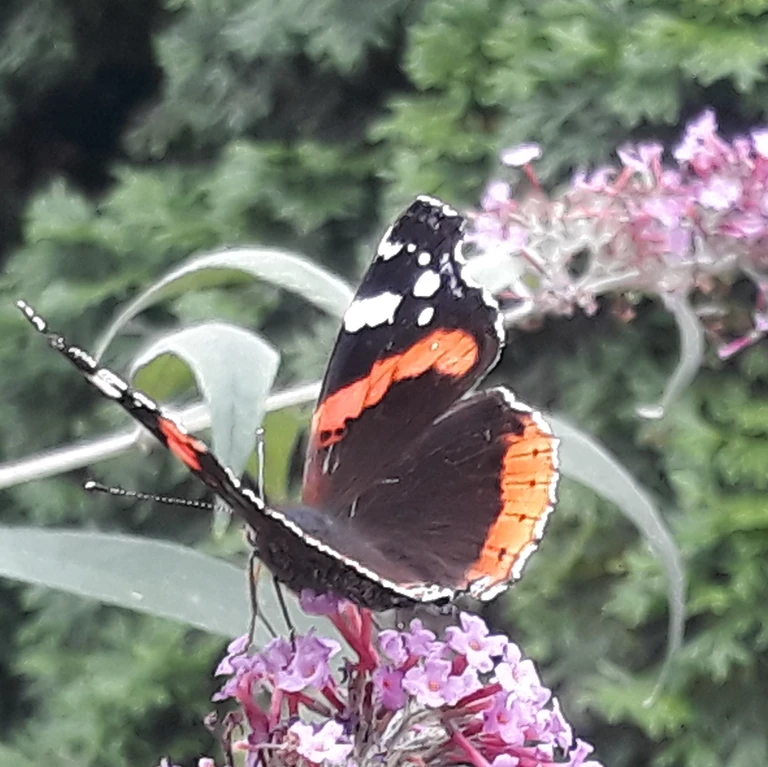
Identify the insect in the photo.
Vanessa atalanta
